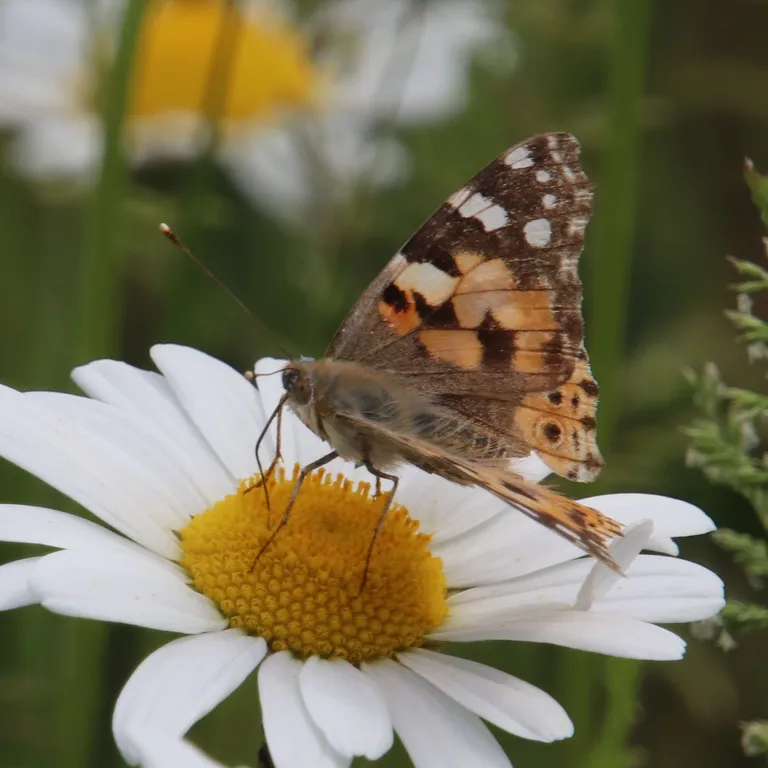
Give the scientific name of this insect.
Vanessa cardui
